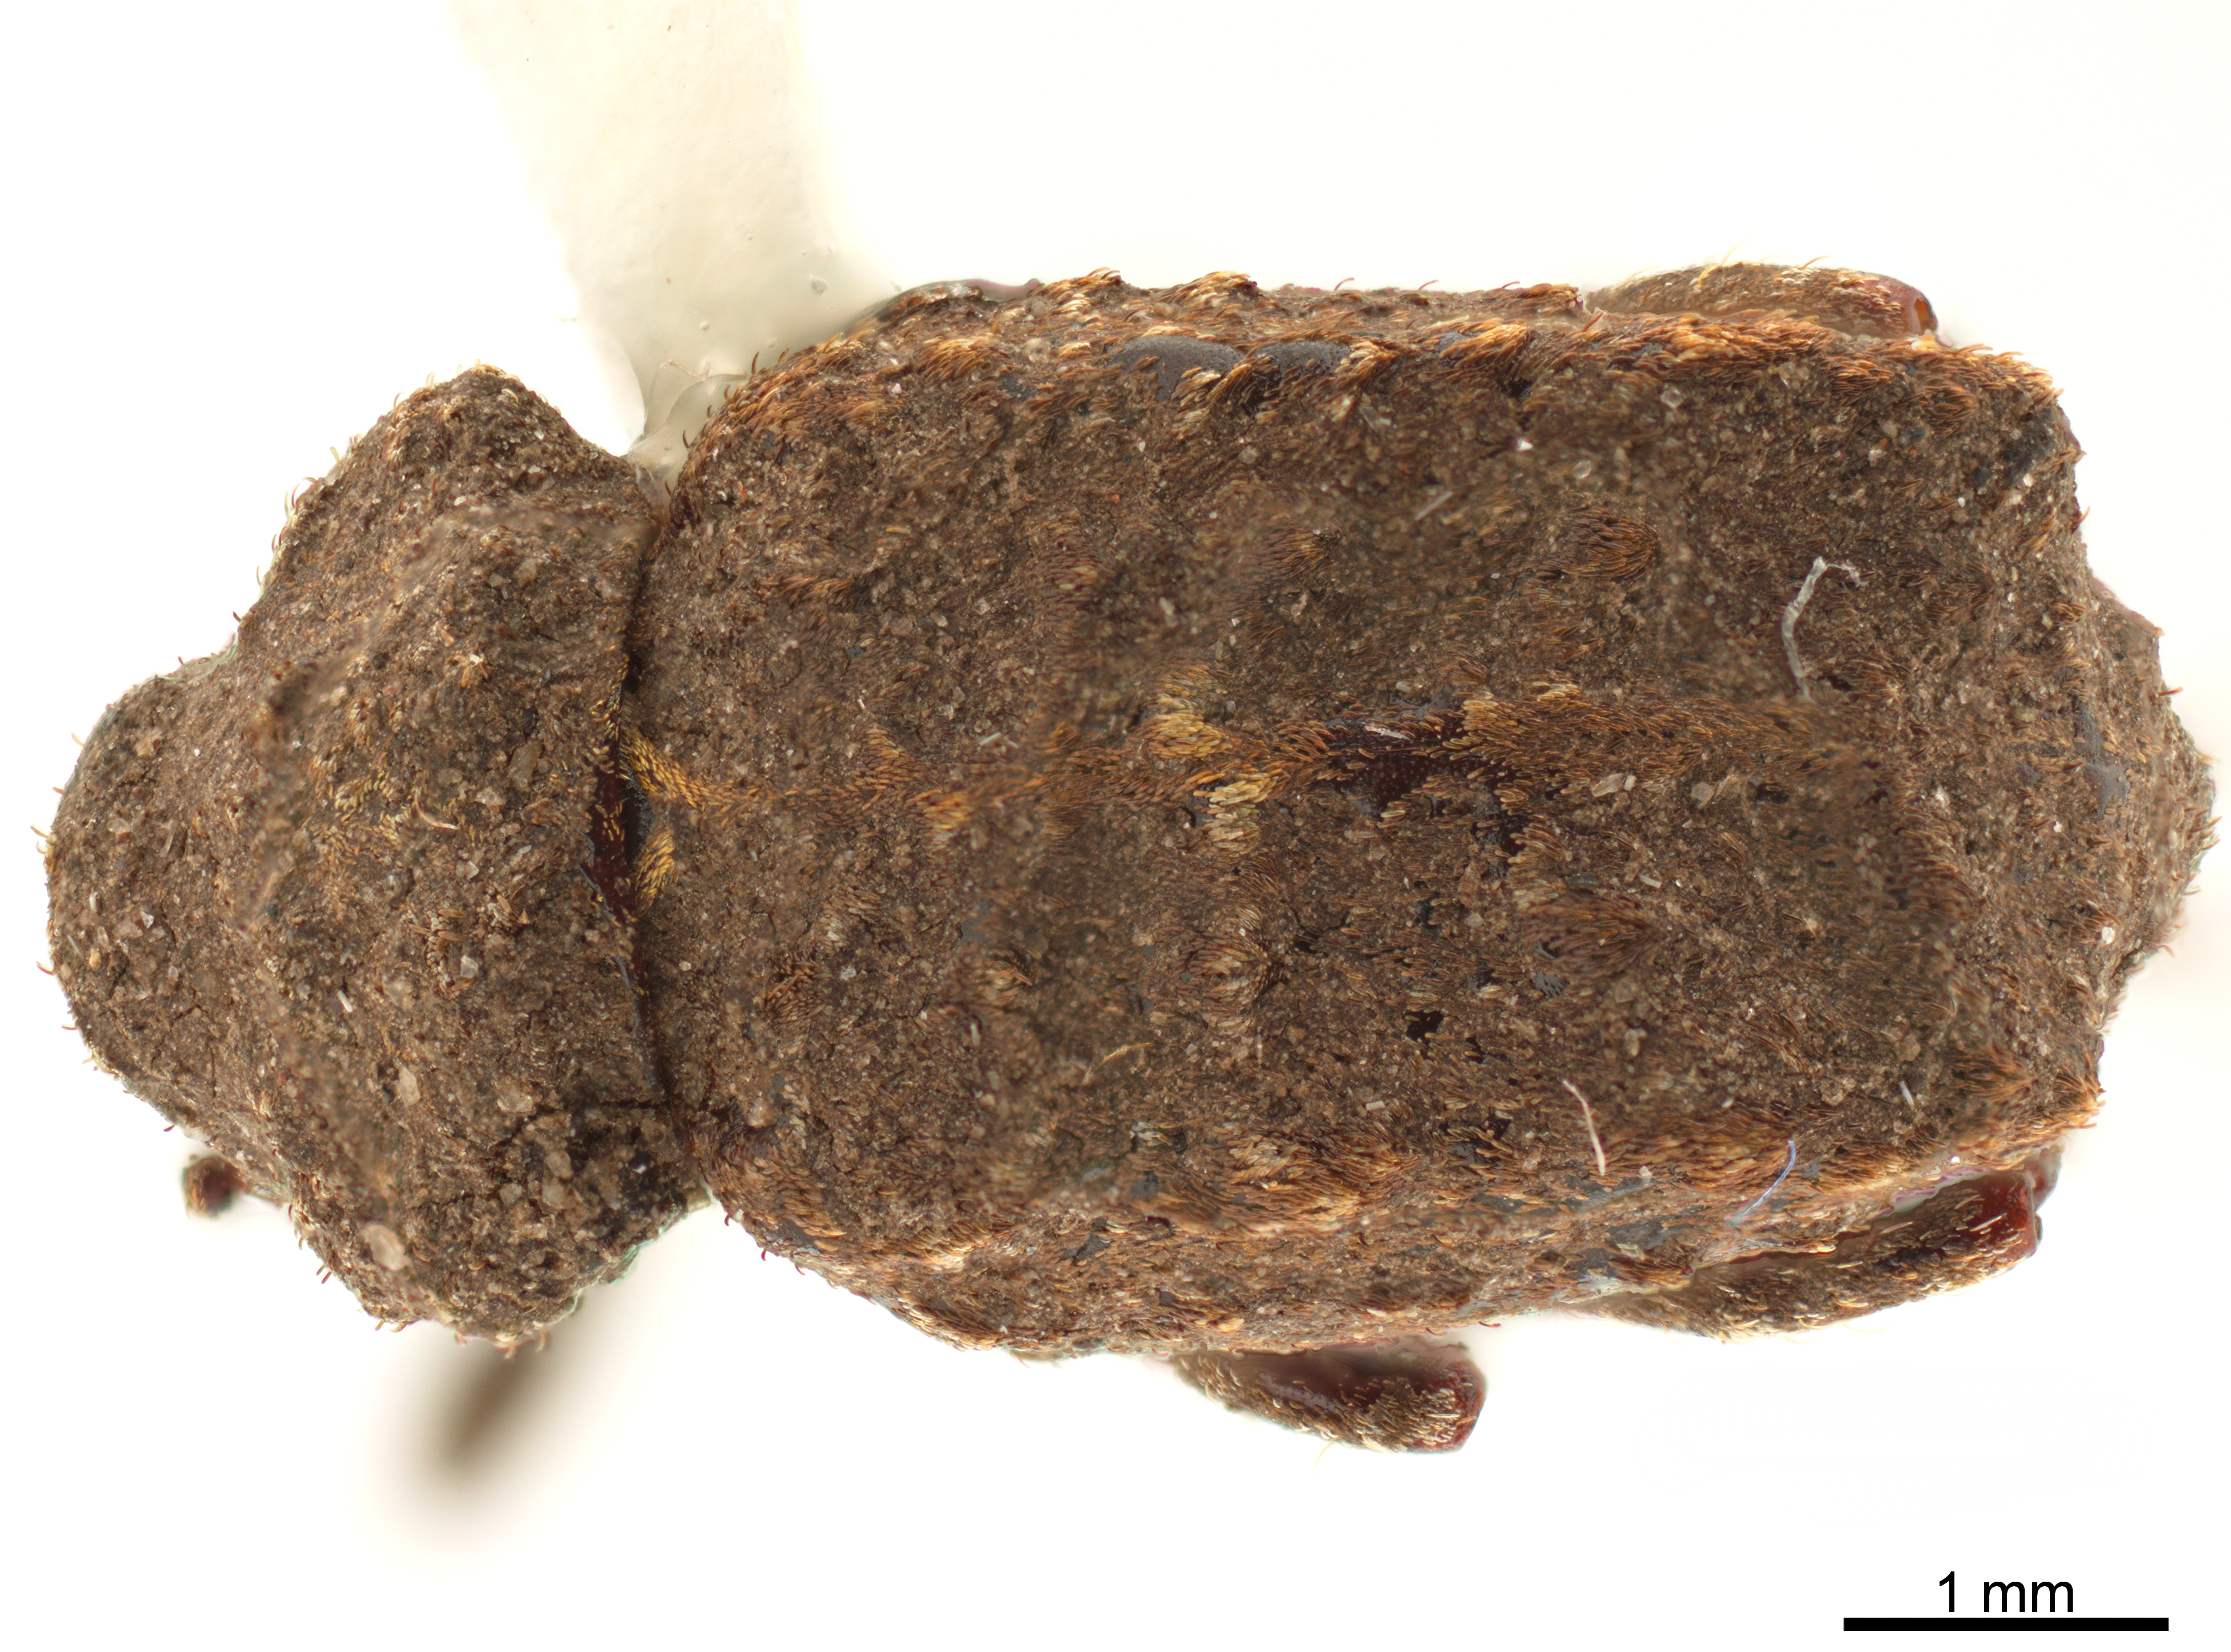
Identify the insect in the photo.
Premnotrypes vorax
